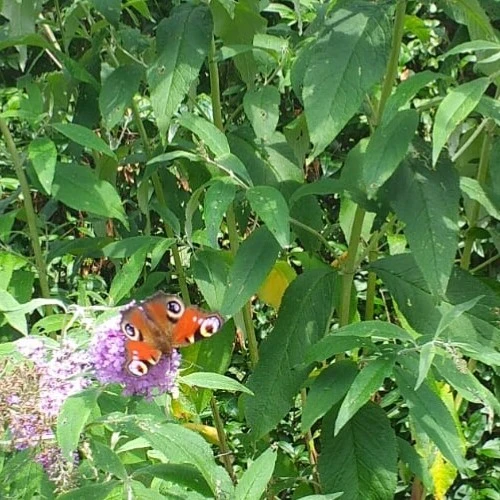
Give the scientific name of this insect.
Aglais io
